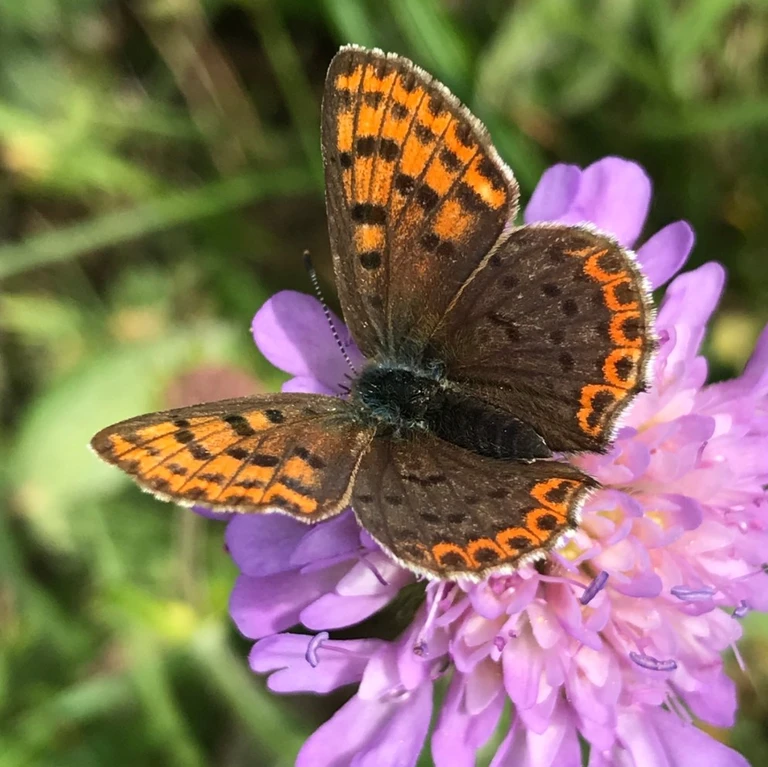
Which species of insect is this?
Lycaena tityrus (also Loweia tityrus)
